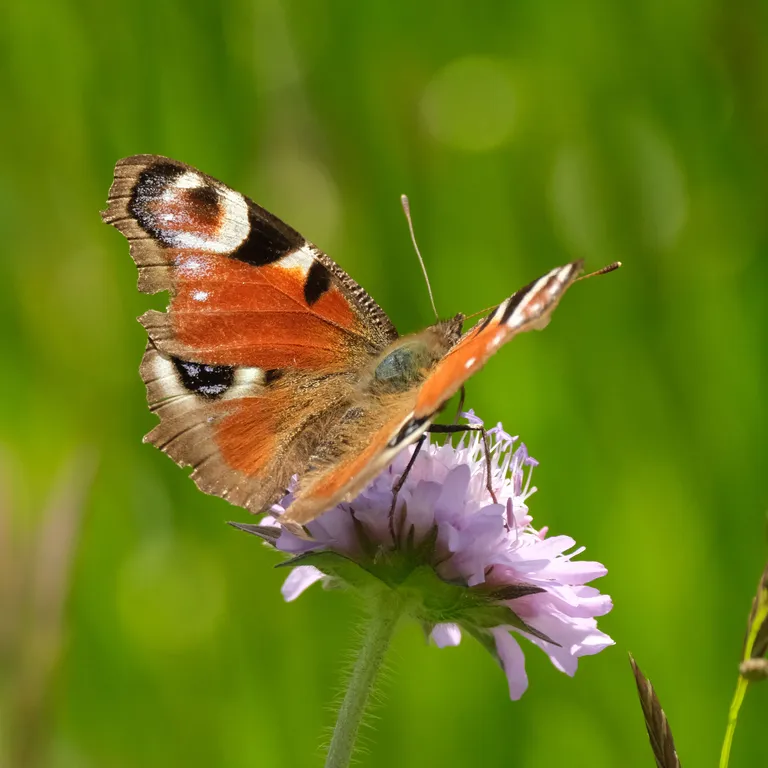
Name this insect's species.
Aglais io
